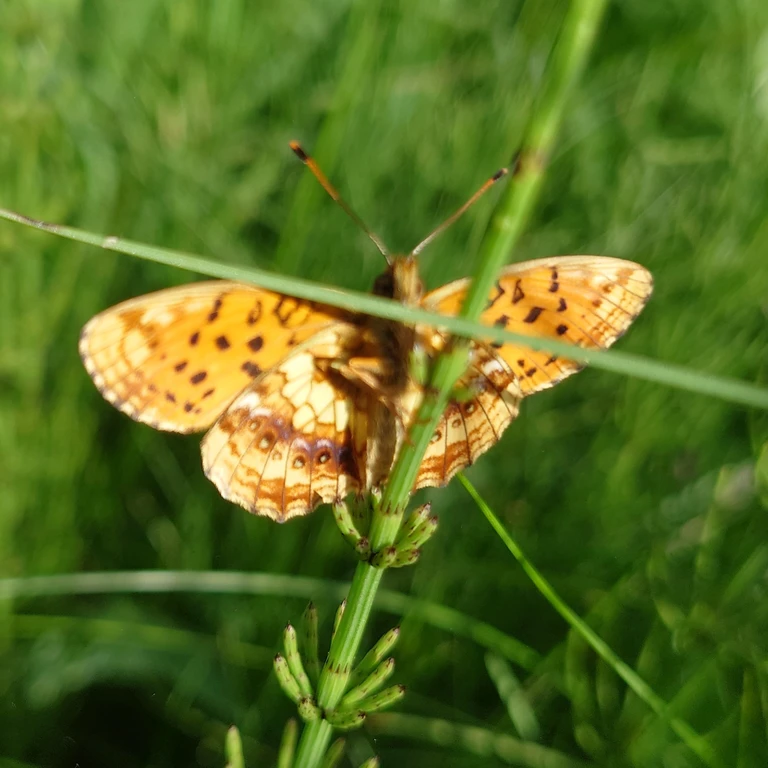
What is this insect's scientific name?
Brenthis ino
